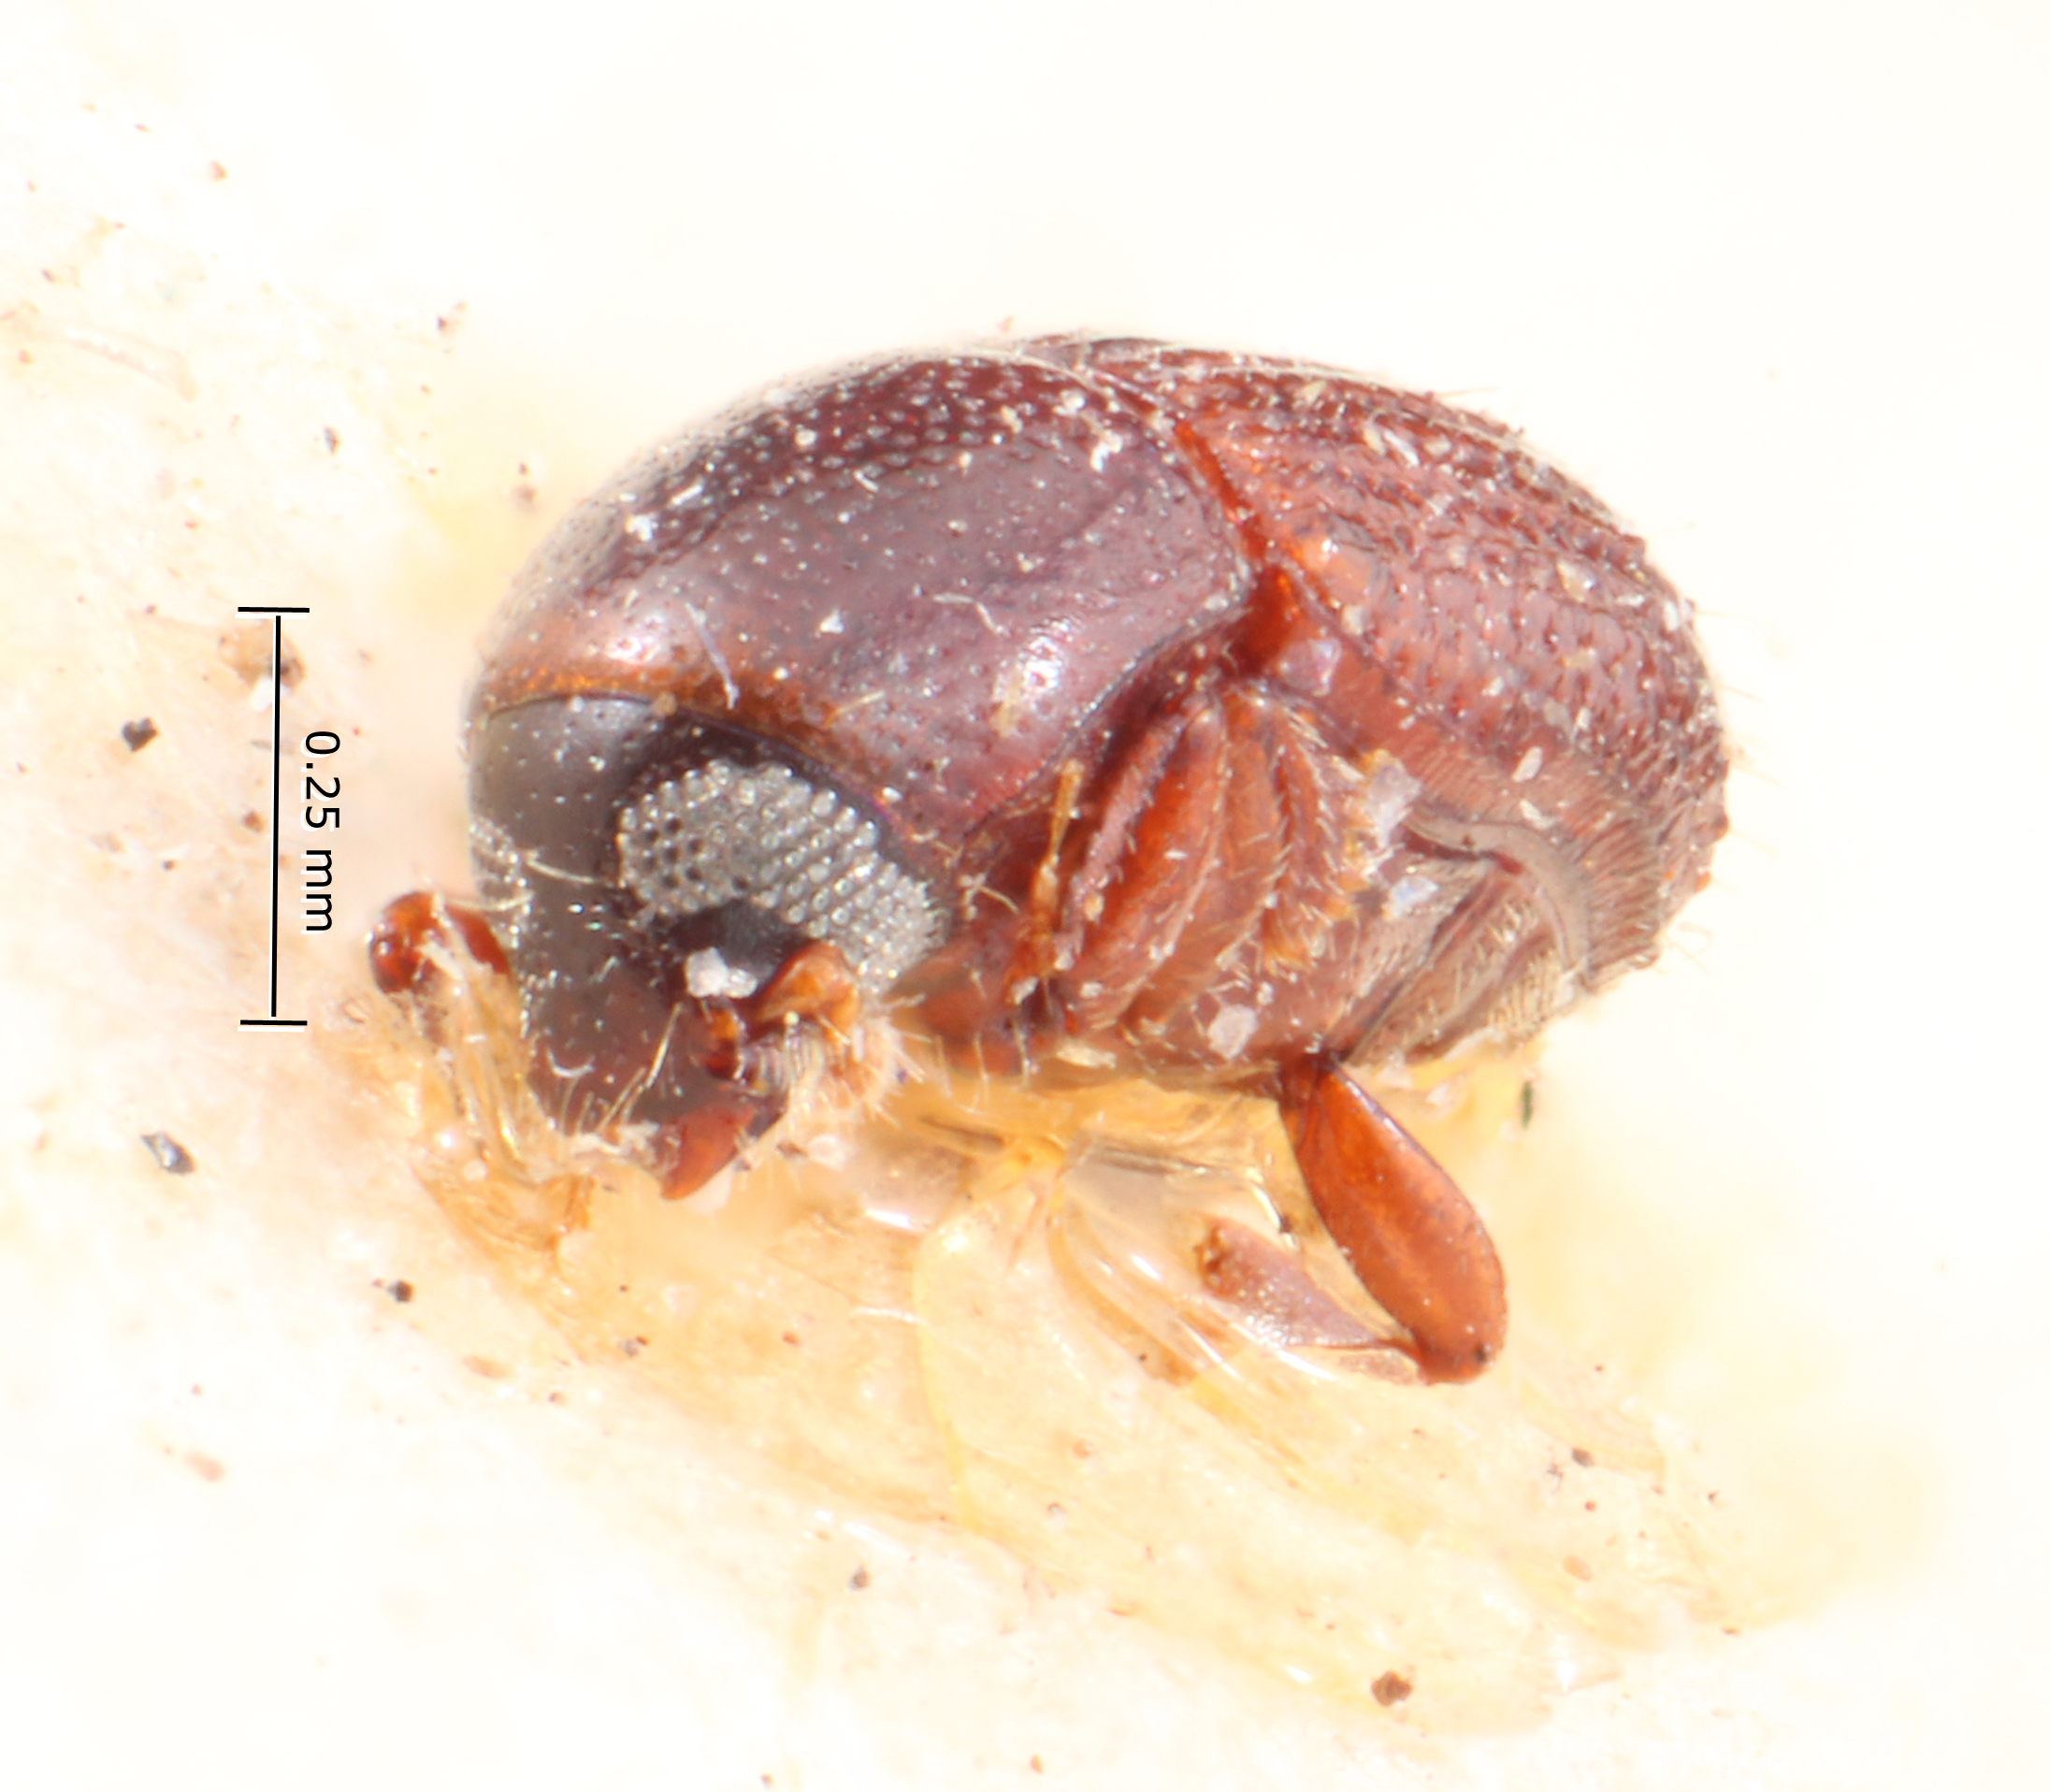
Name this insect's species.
Pseudocrypturgus camerunus
